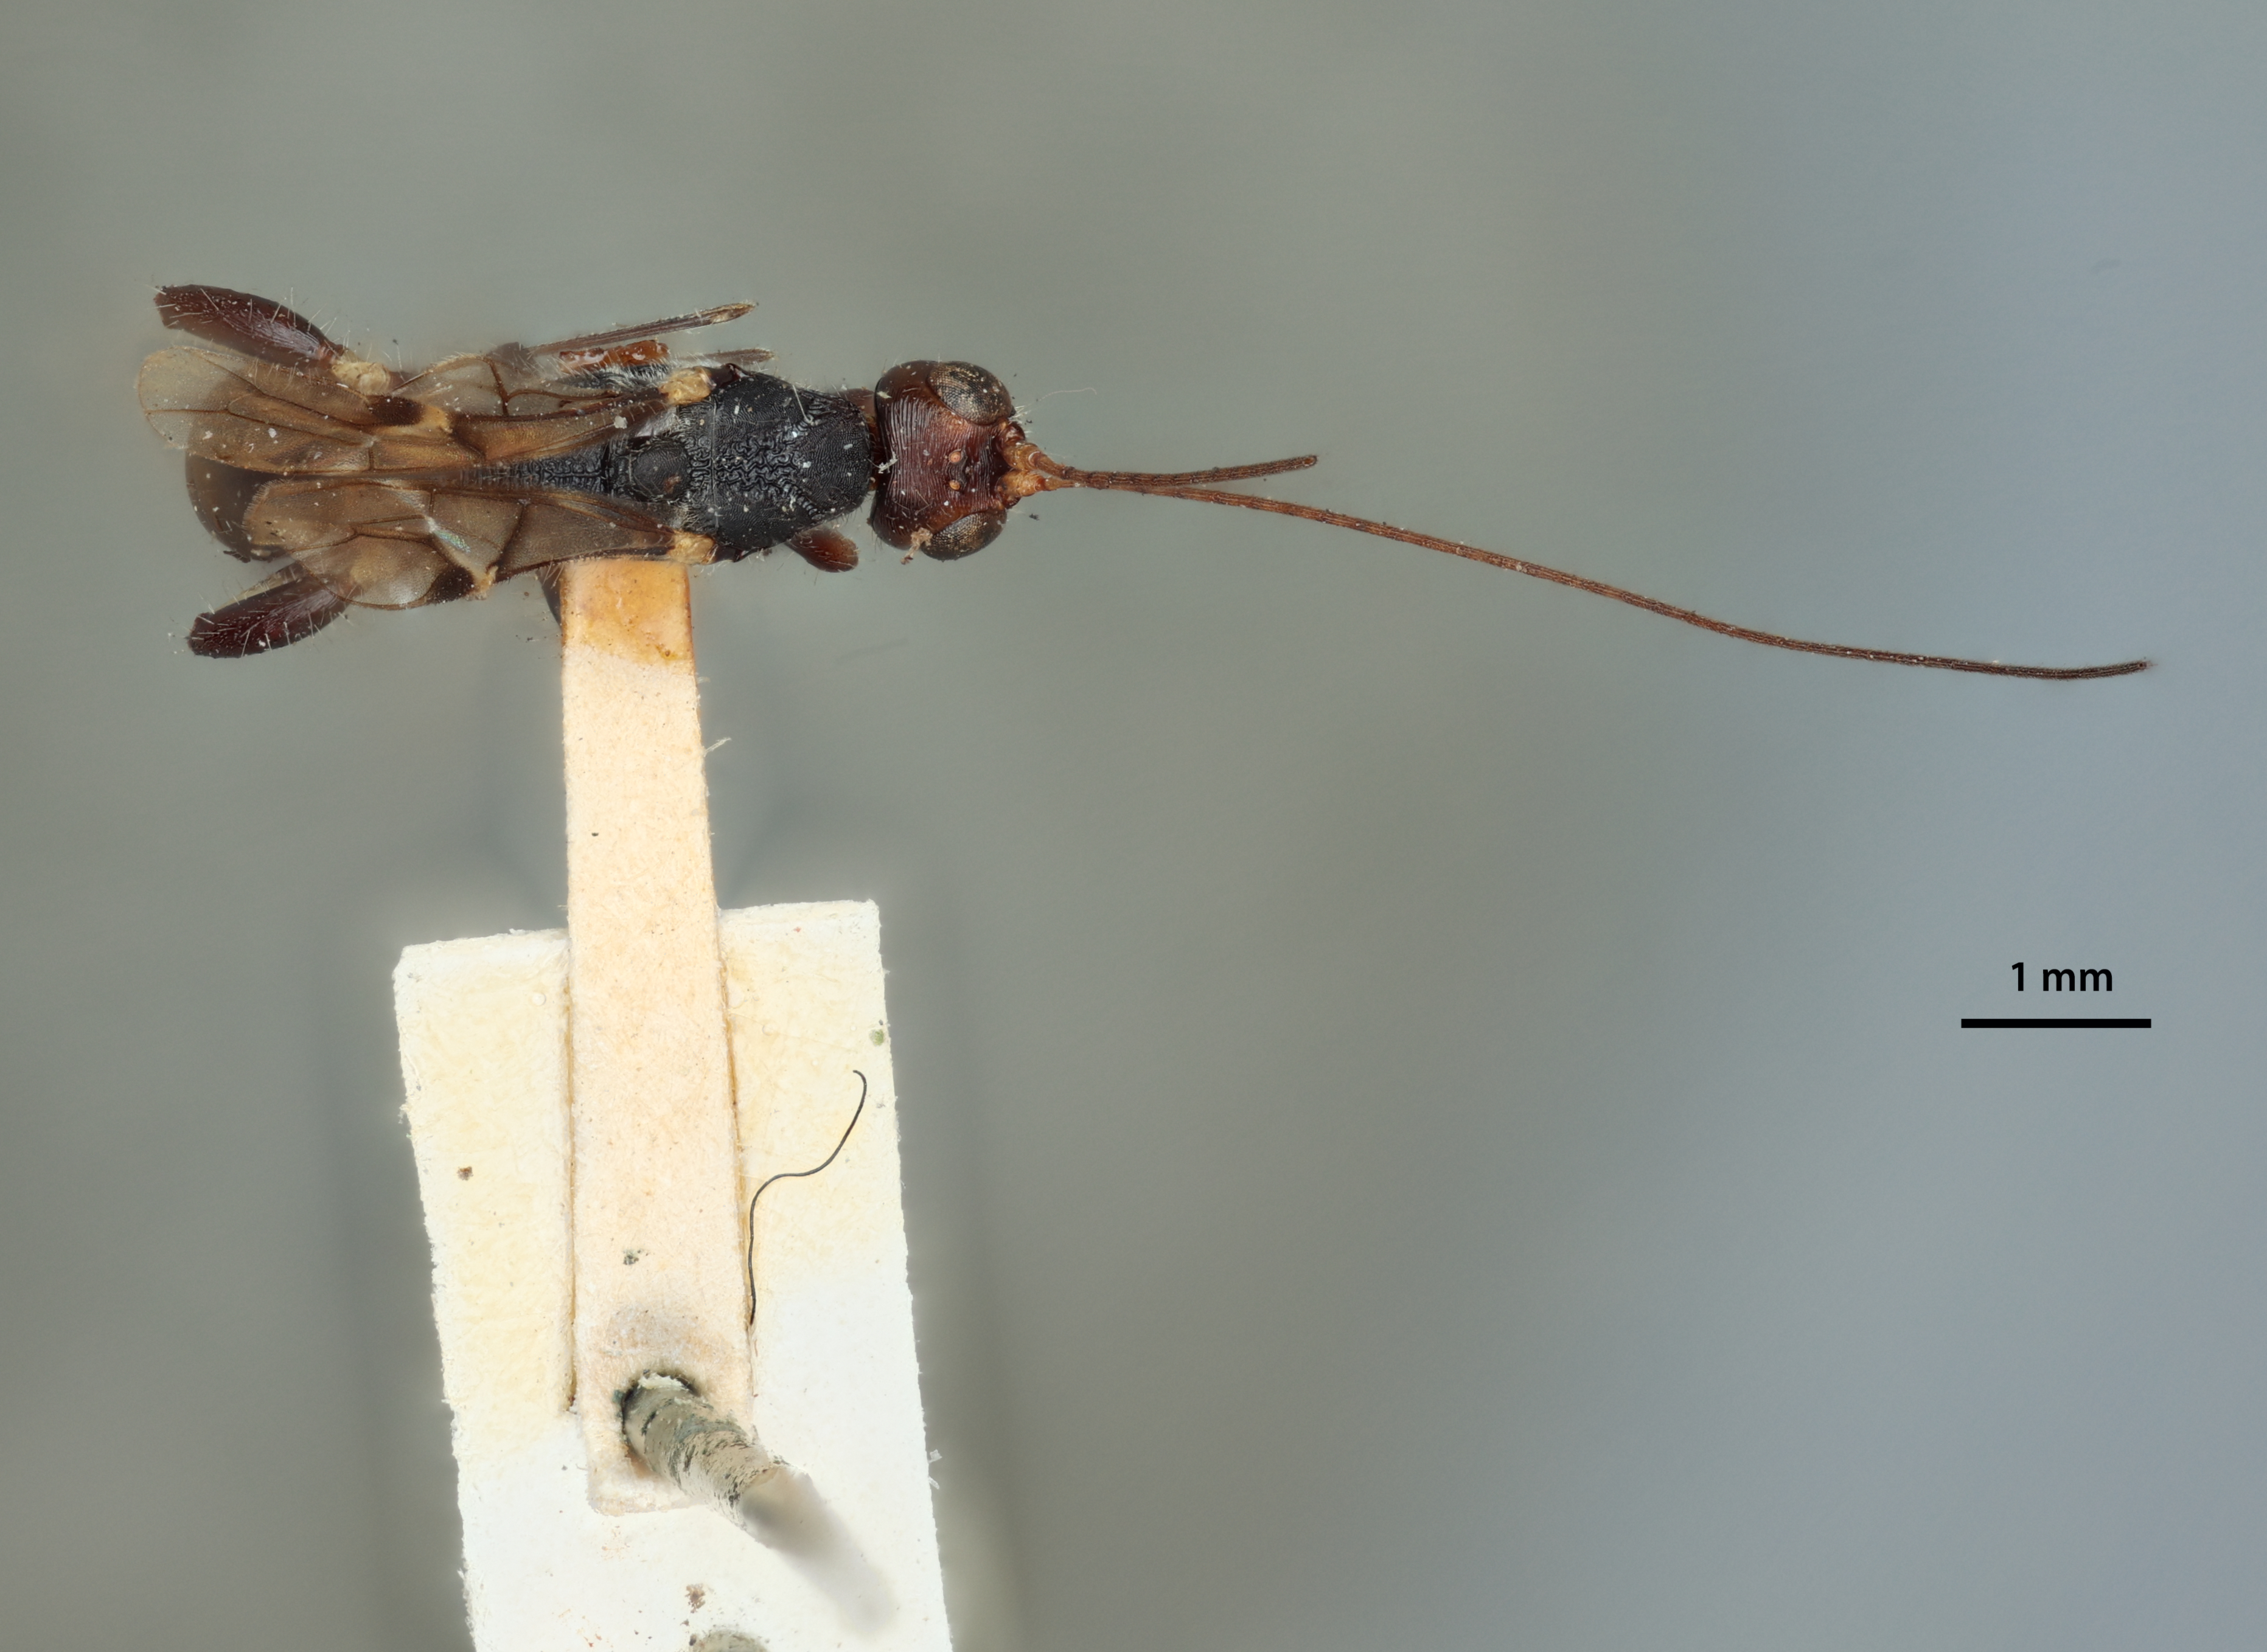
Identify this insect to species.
Spathius trophonius
